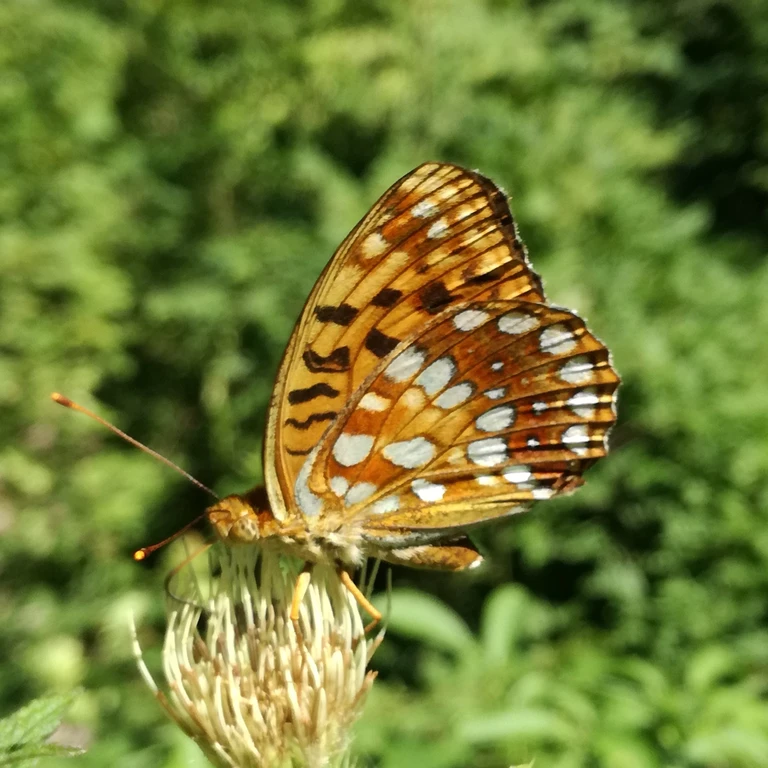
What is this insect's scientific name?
Fabriciana adippe
